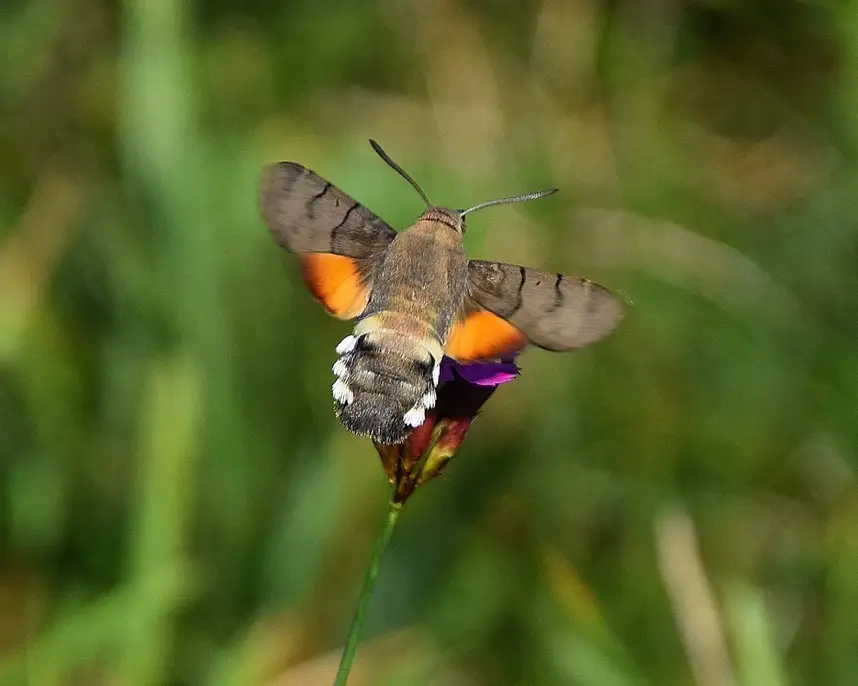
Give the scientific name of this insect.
Macroglossum stellatarum
